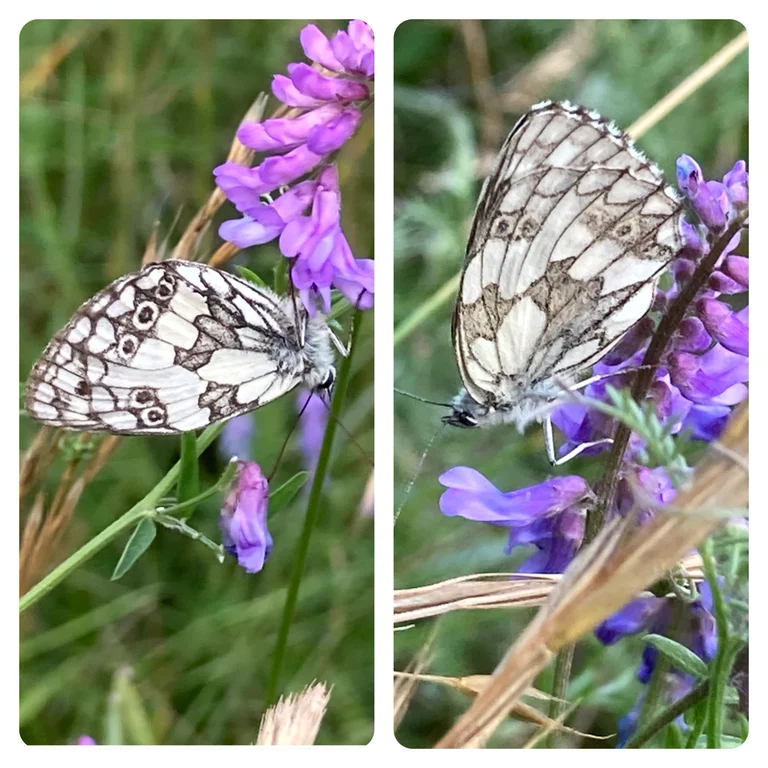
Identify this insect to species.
Melanargia galathea
